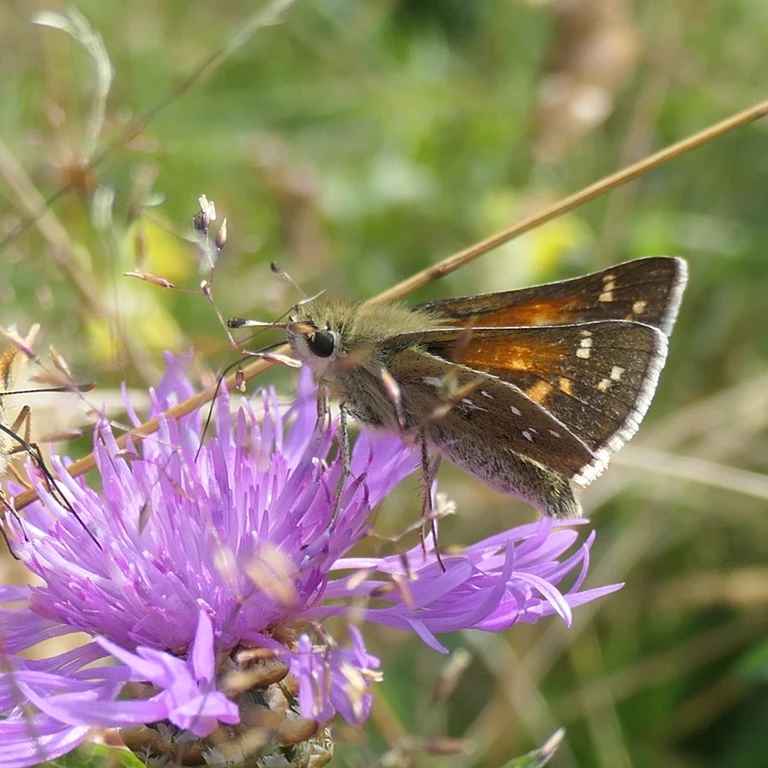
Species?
Hesperia comma
